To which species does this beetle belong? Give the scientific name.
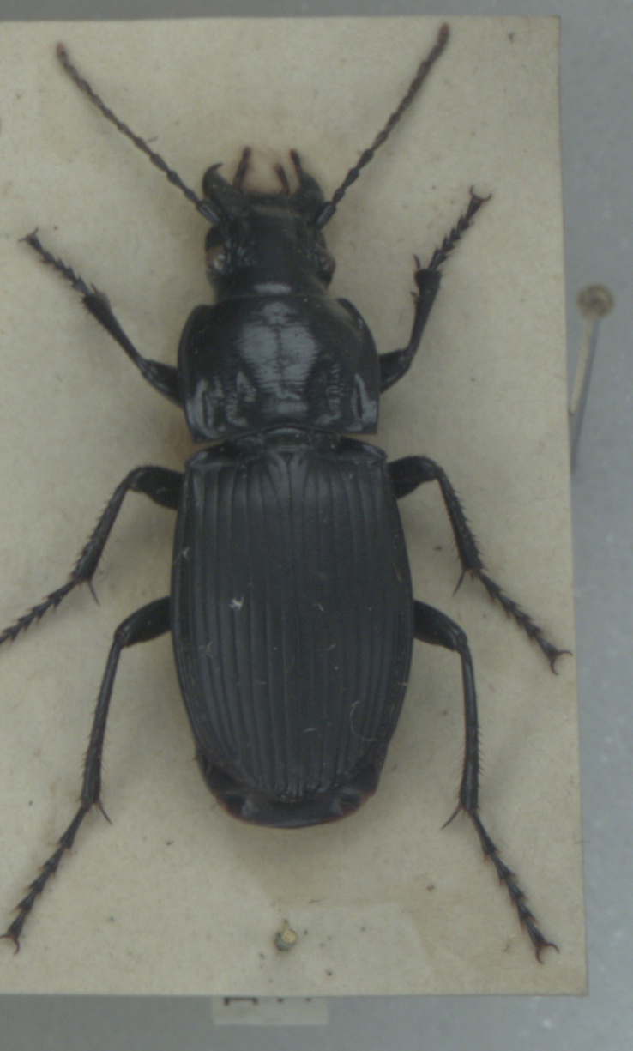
Abax parallelepipedus
